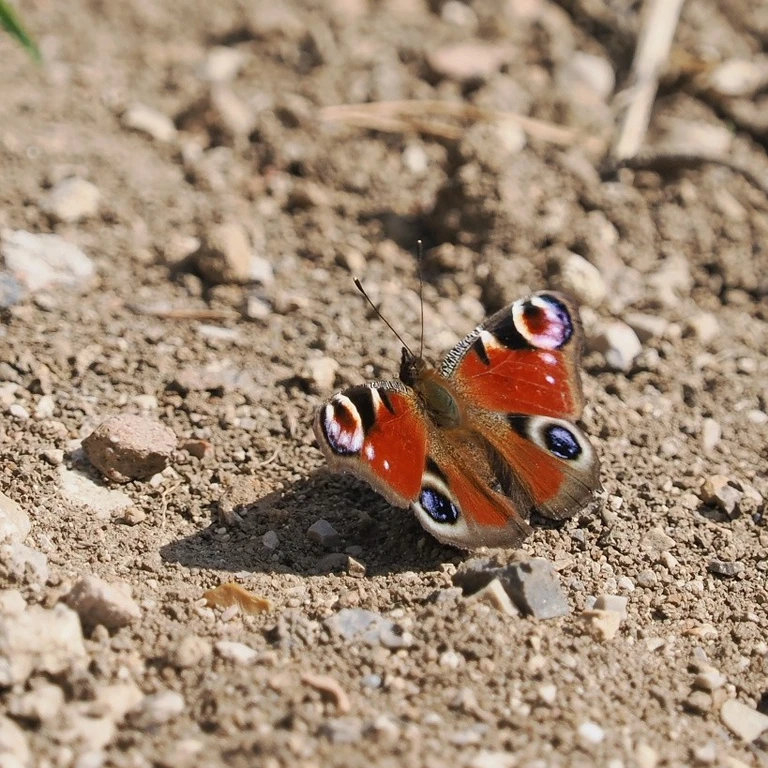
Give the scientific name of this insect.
Aglais io
